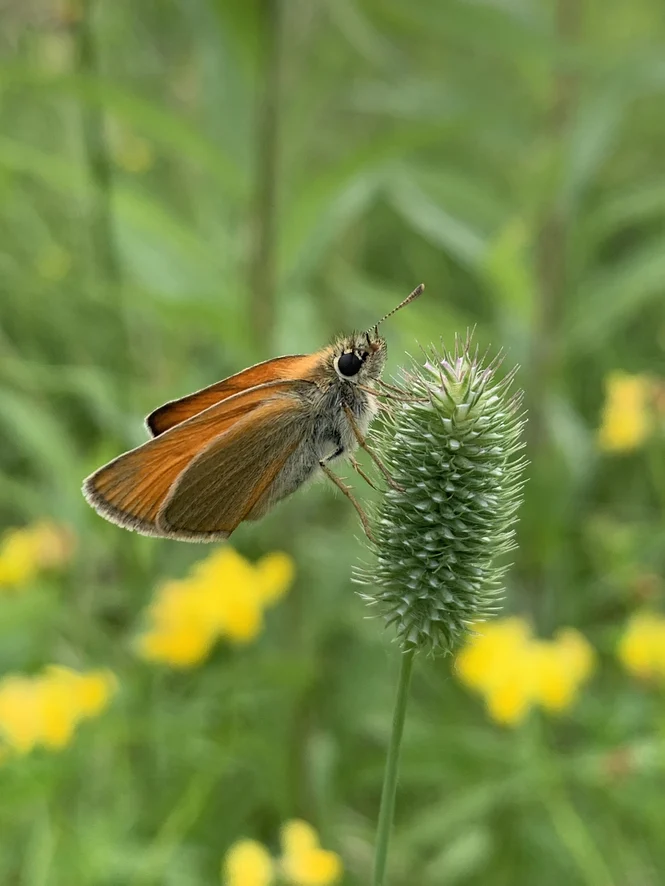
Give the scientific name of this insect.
Thymelicus sylvestris
